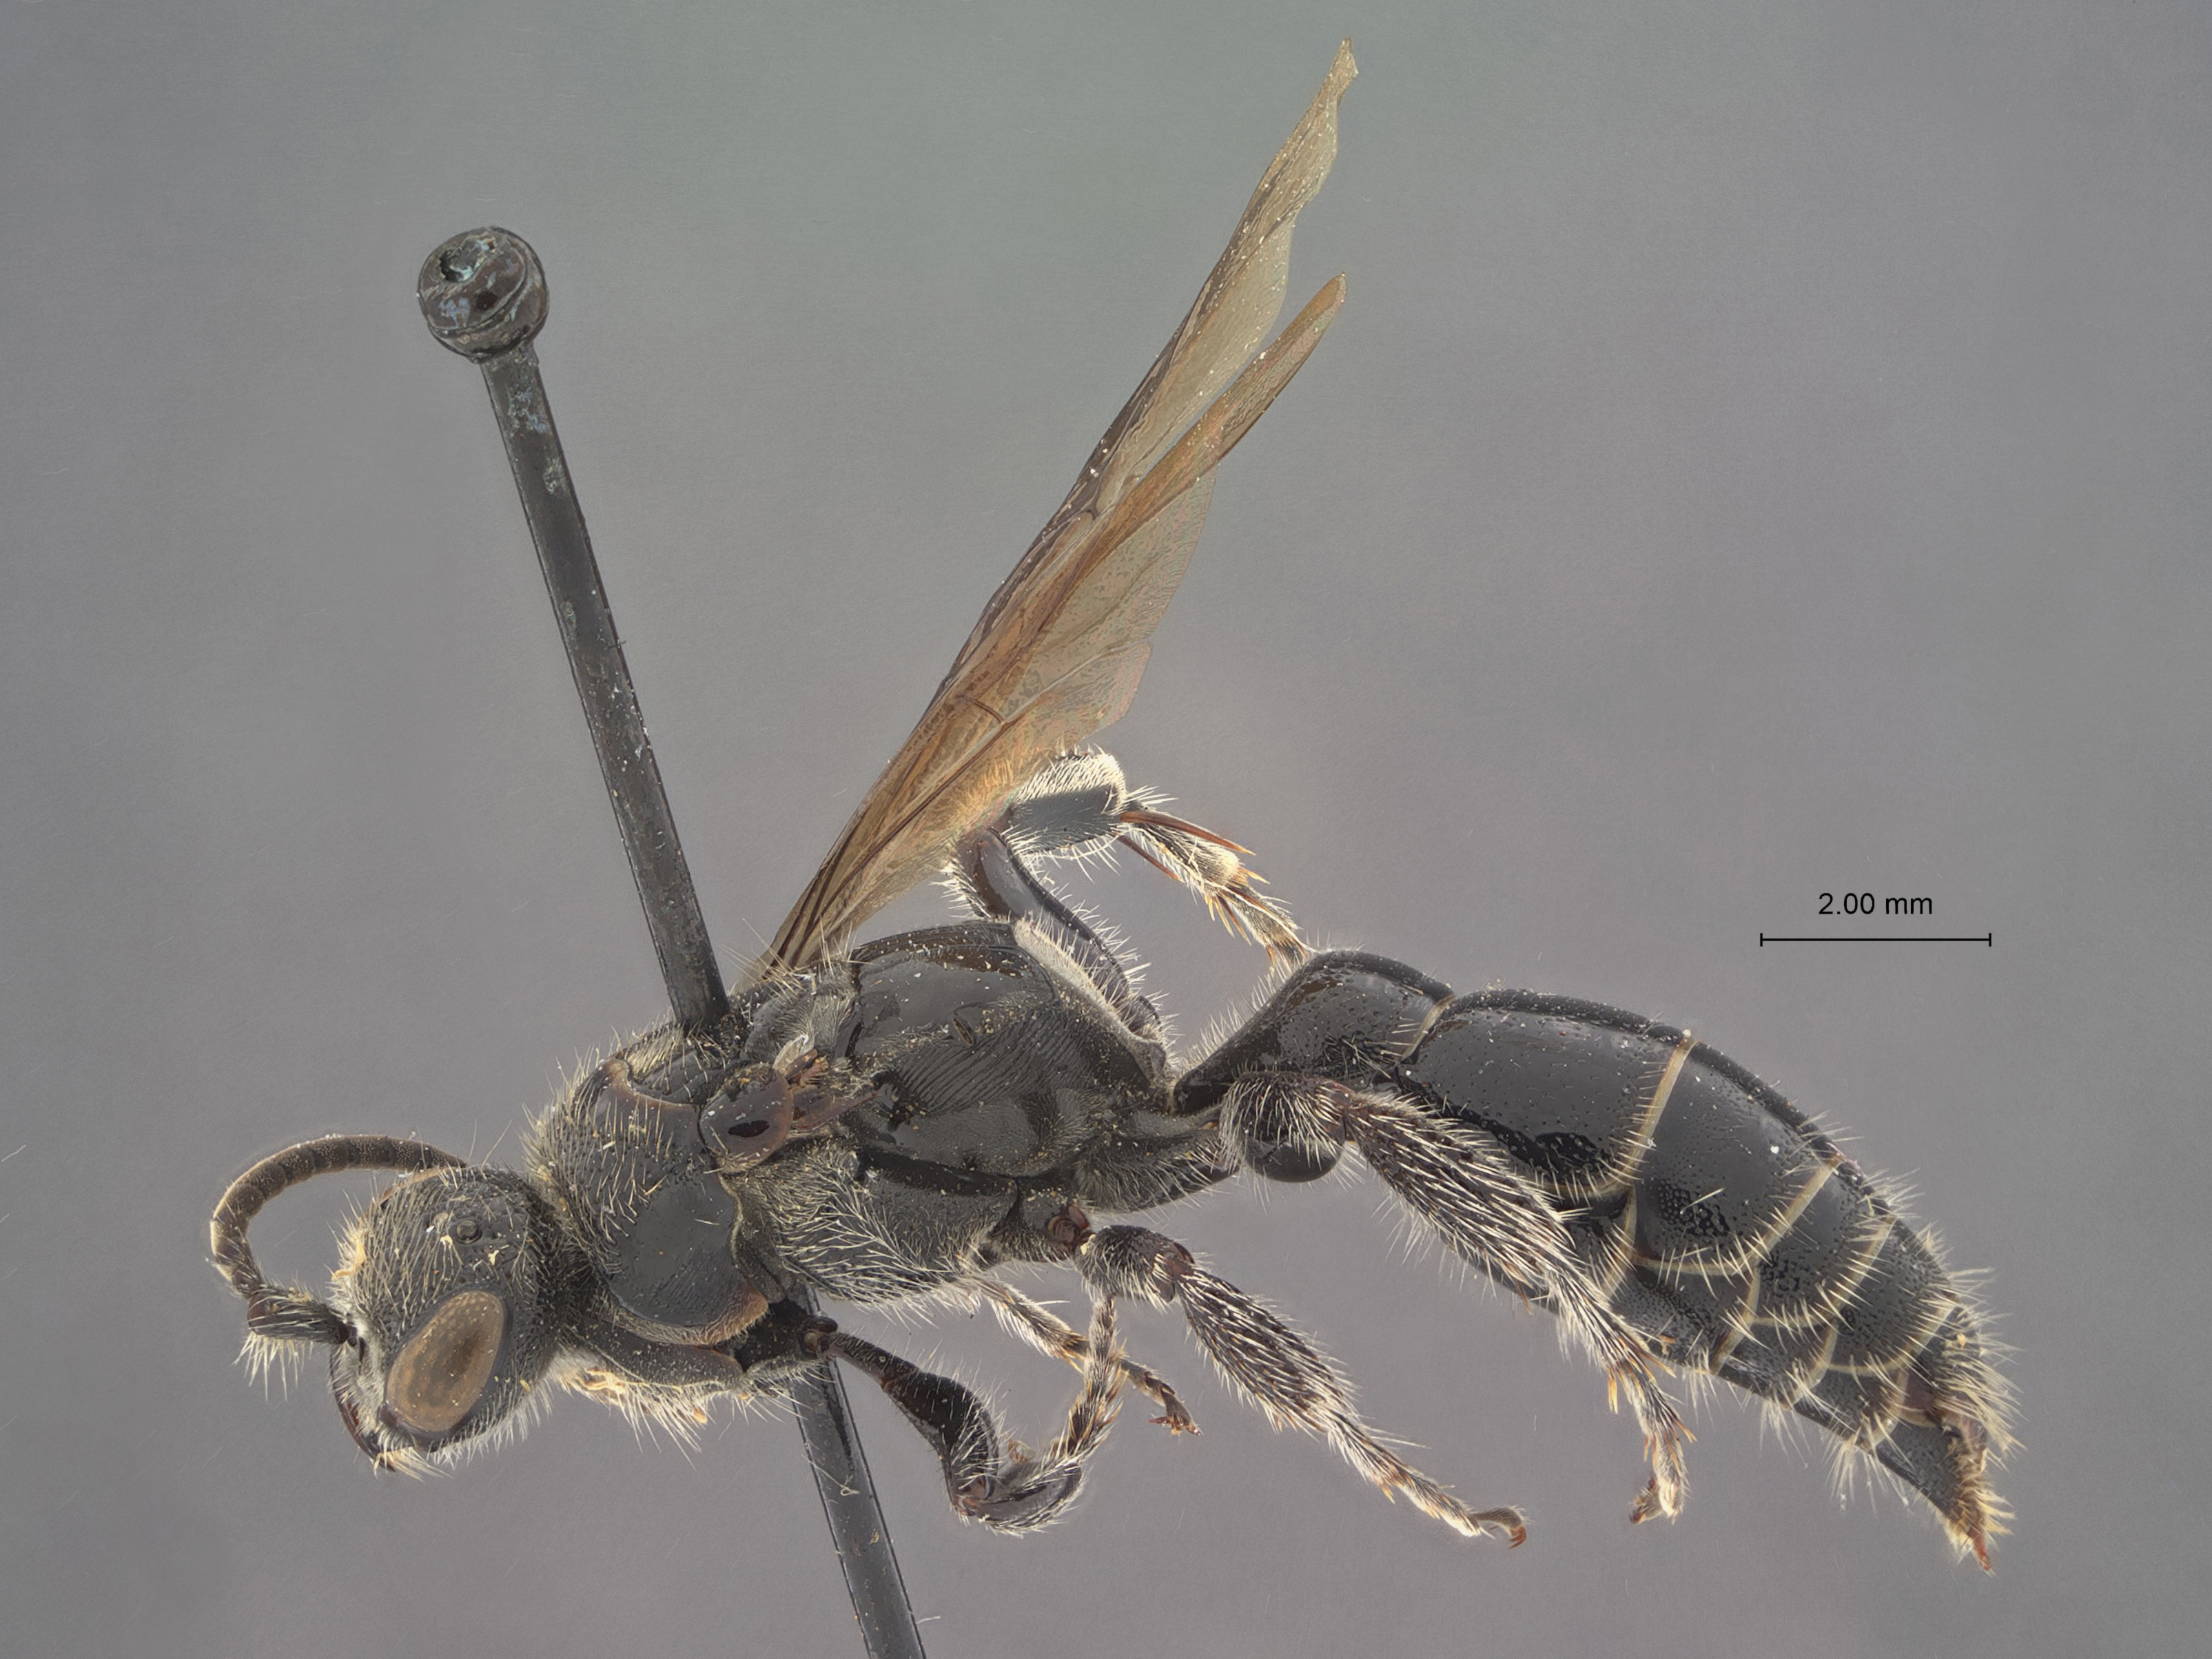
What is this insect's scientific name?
Tiphia manni
